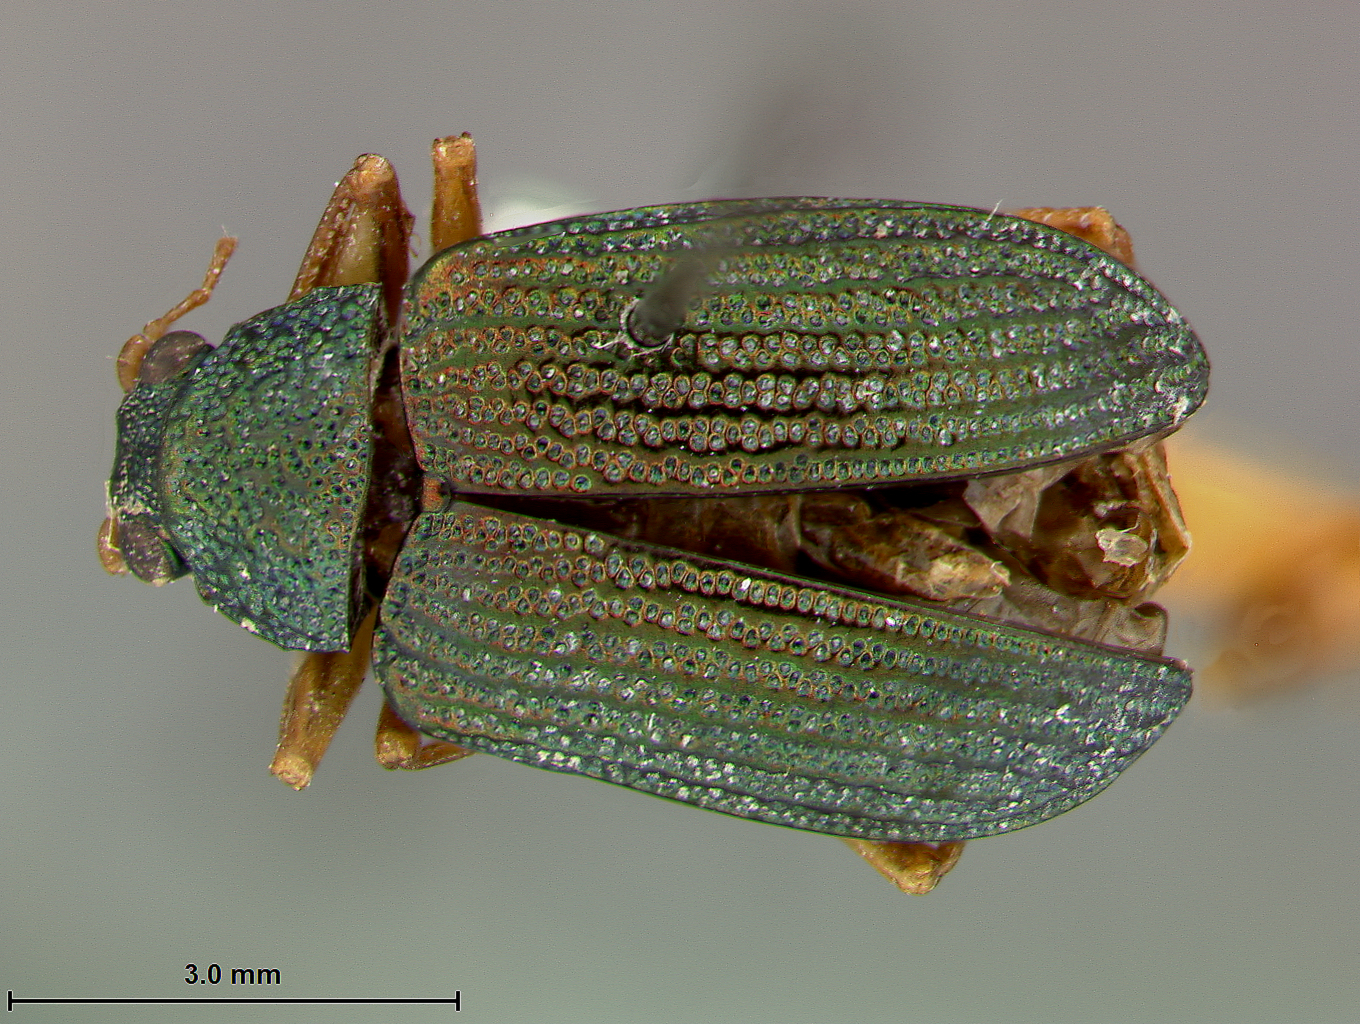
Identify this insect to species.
Colaspis chacoensis
